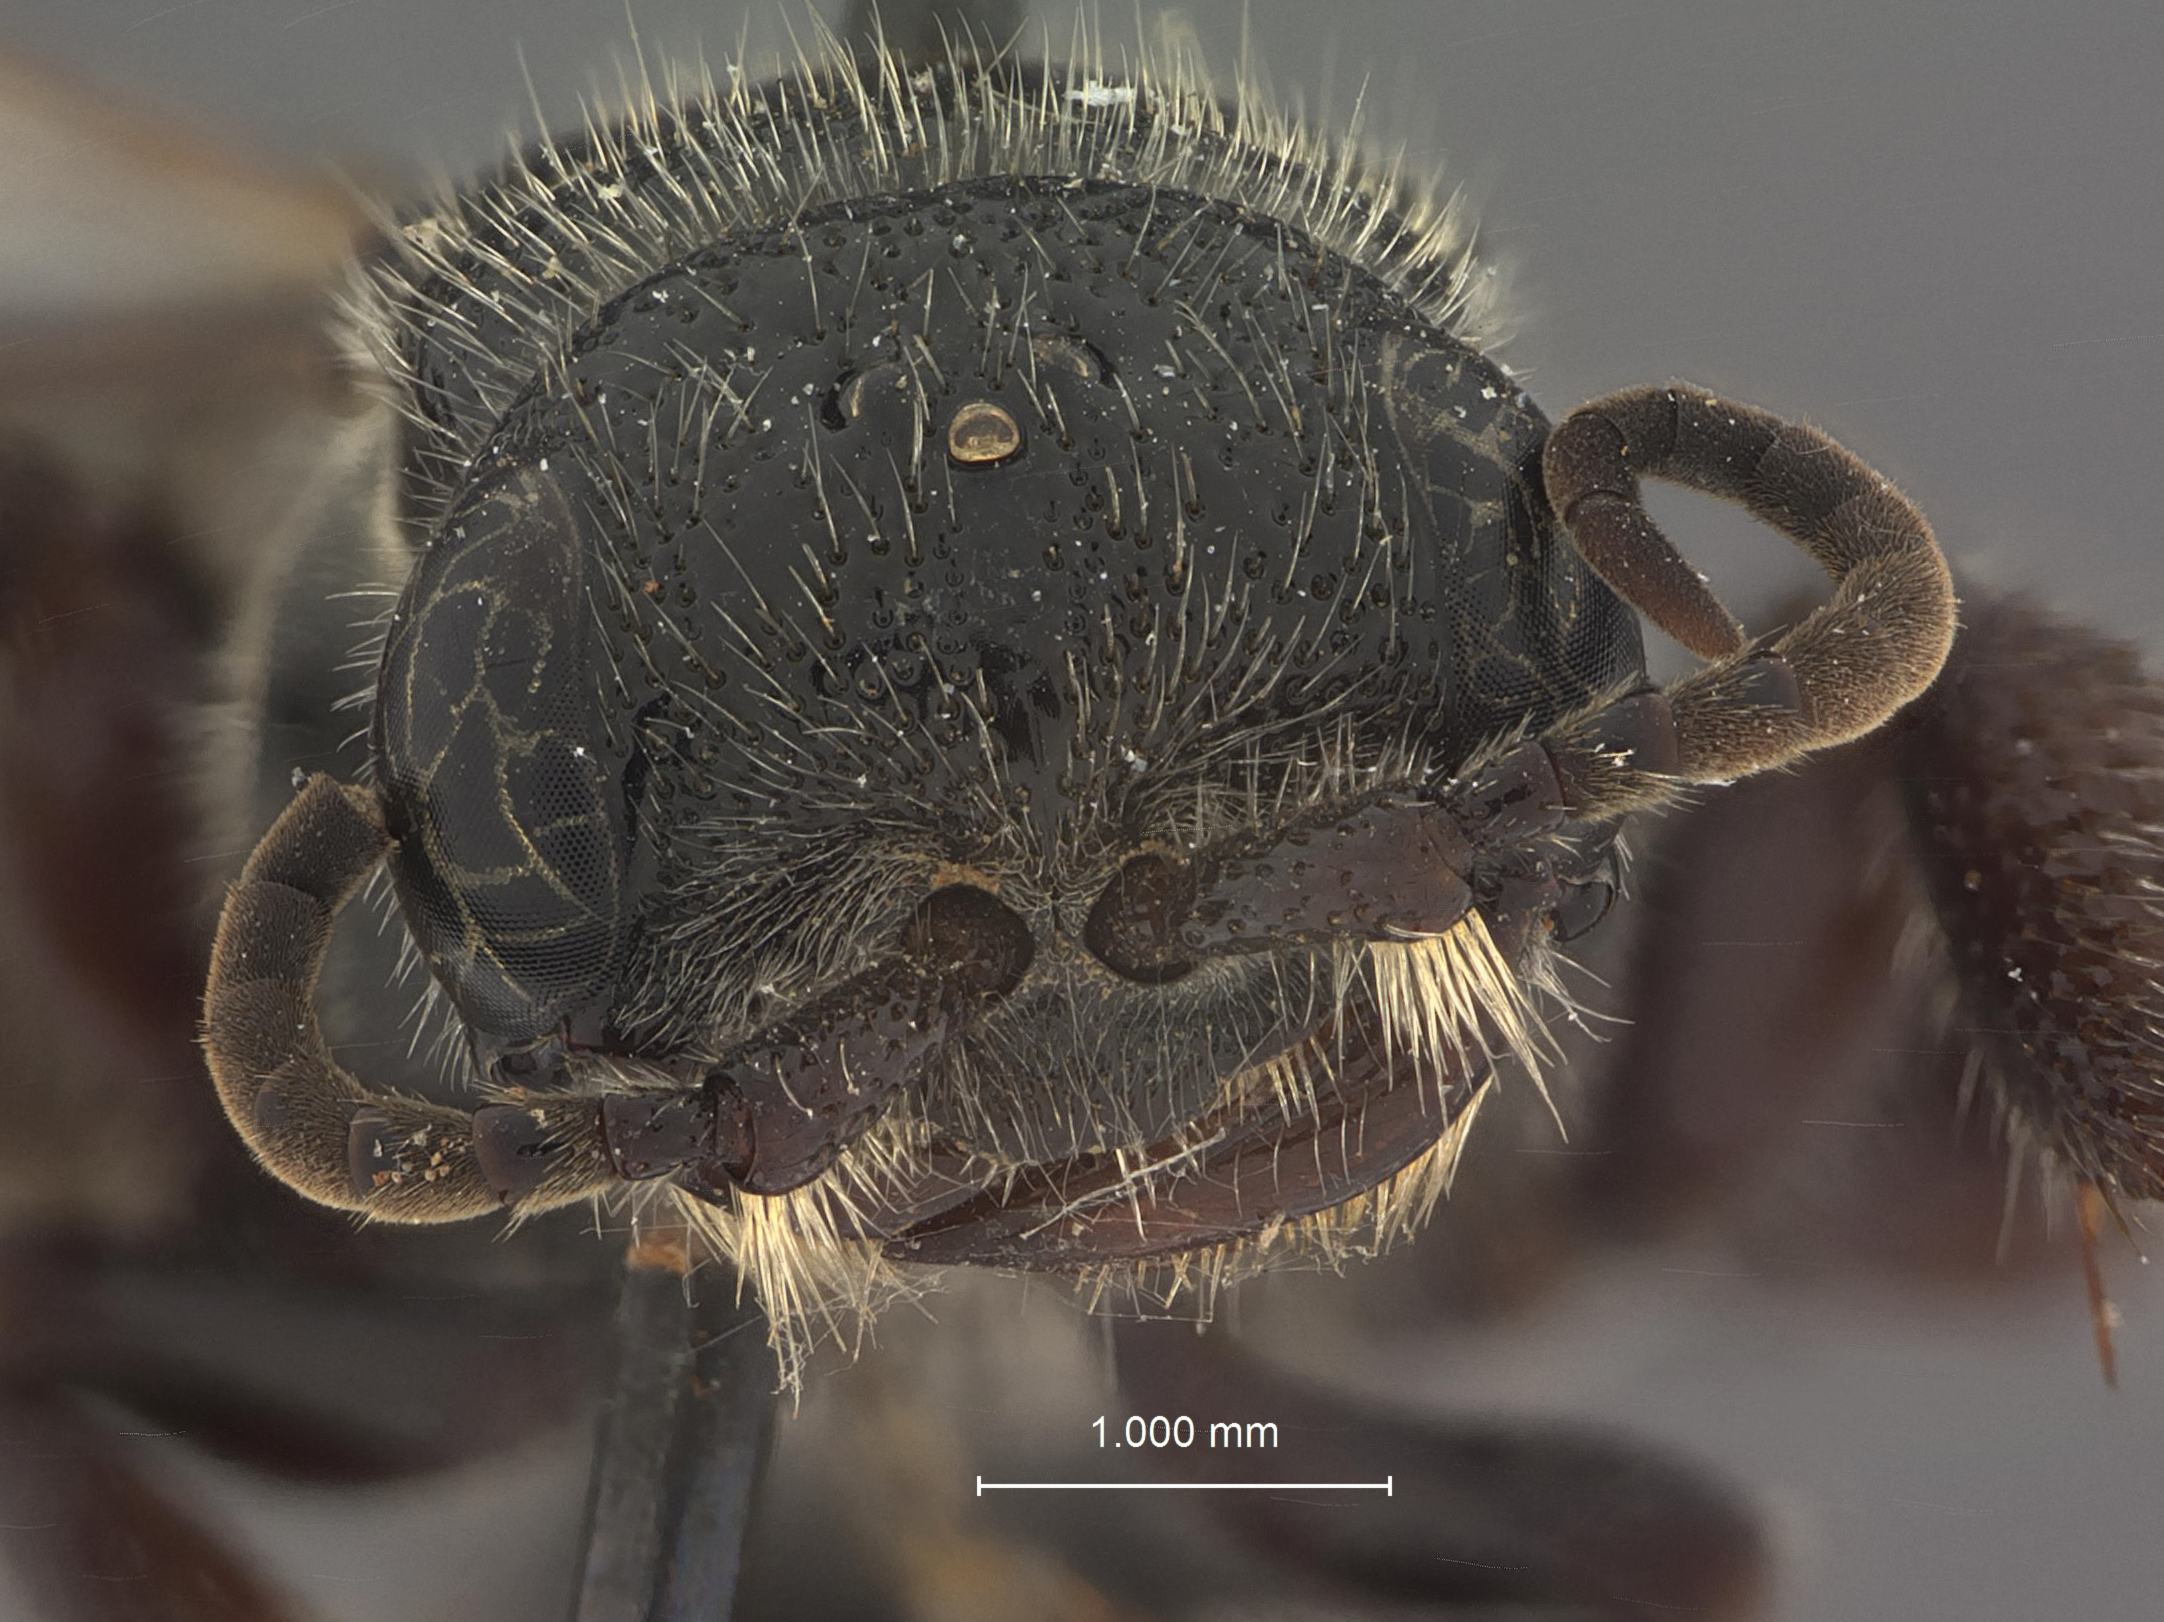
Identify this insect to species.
Tiphia totopunctata
